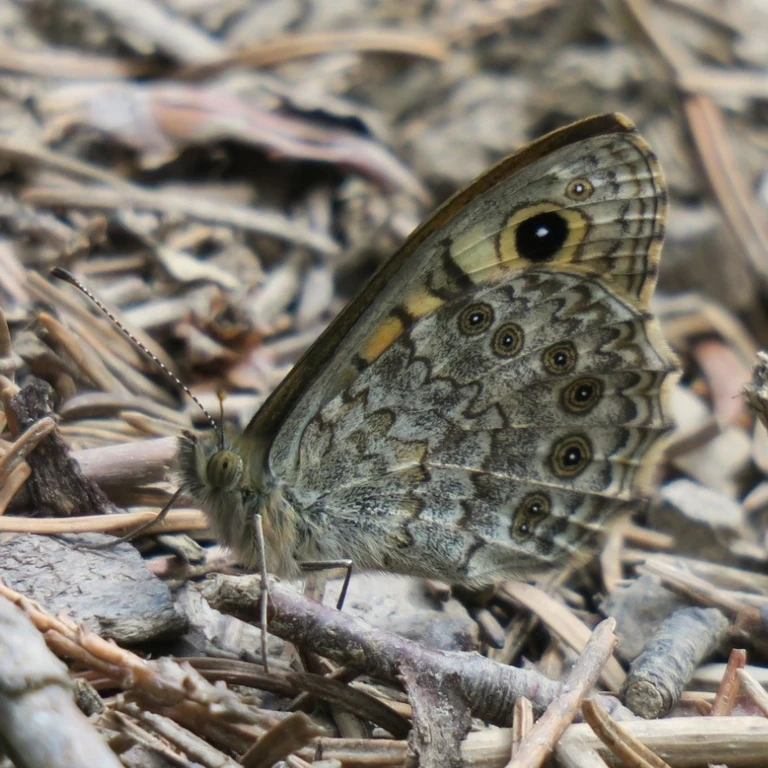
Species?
Lasiommata megera (also Pararge megera)
